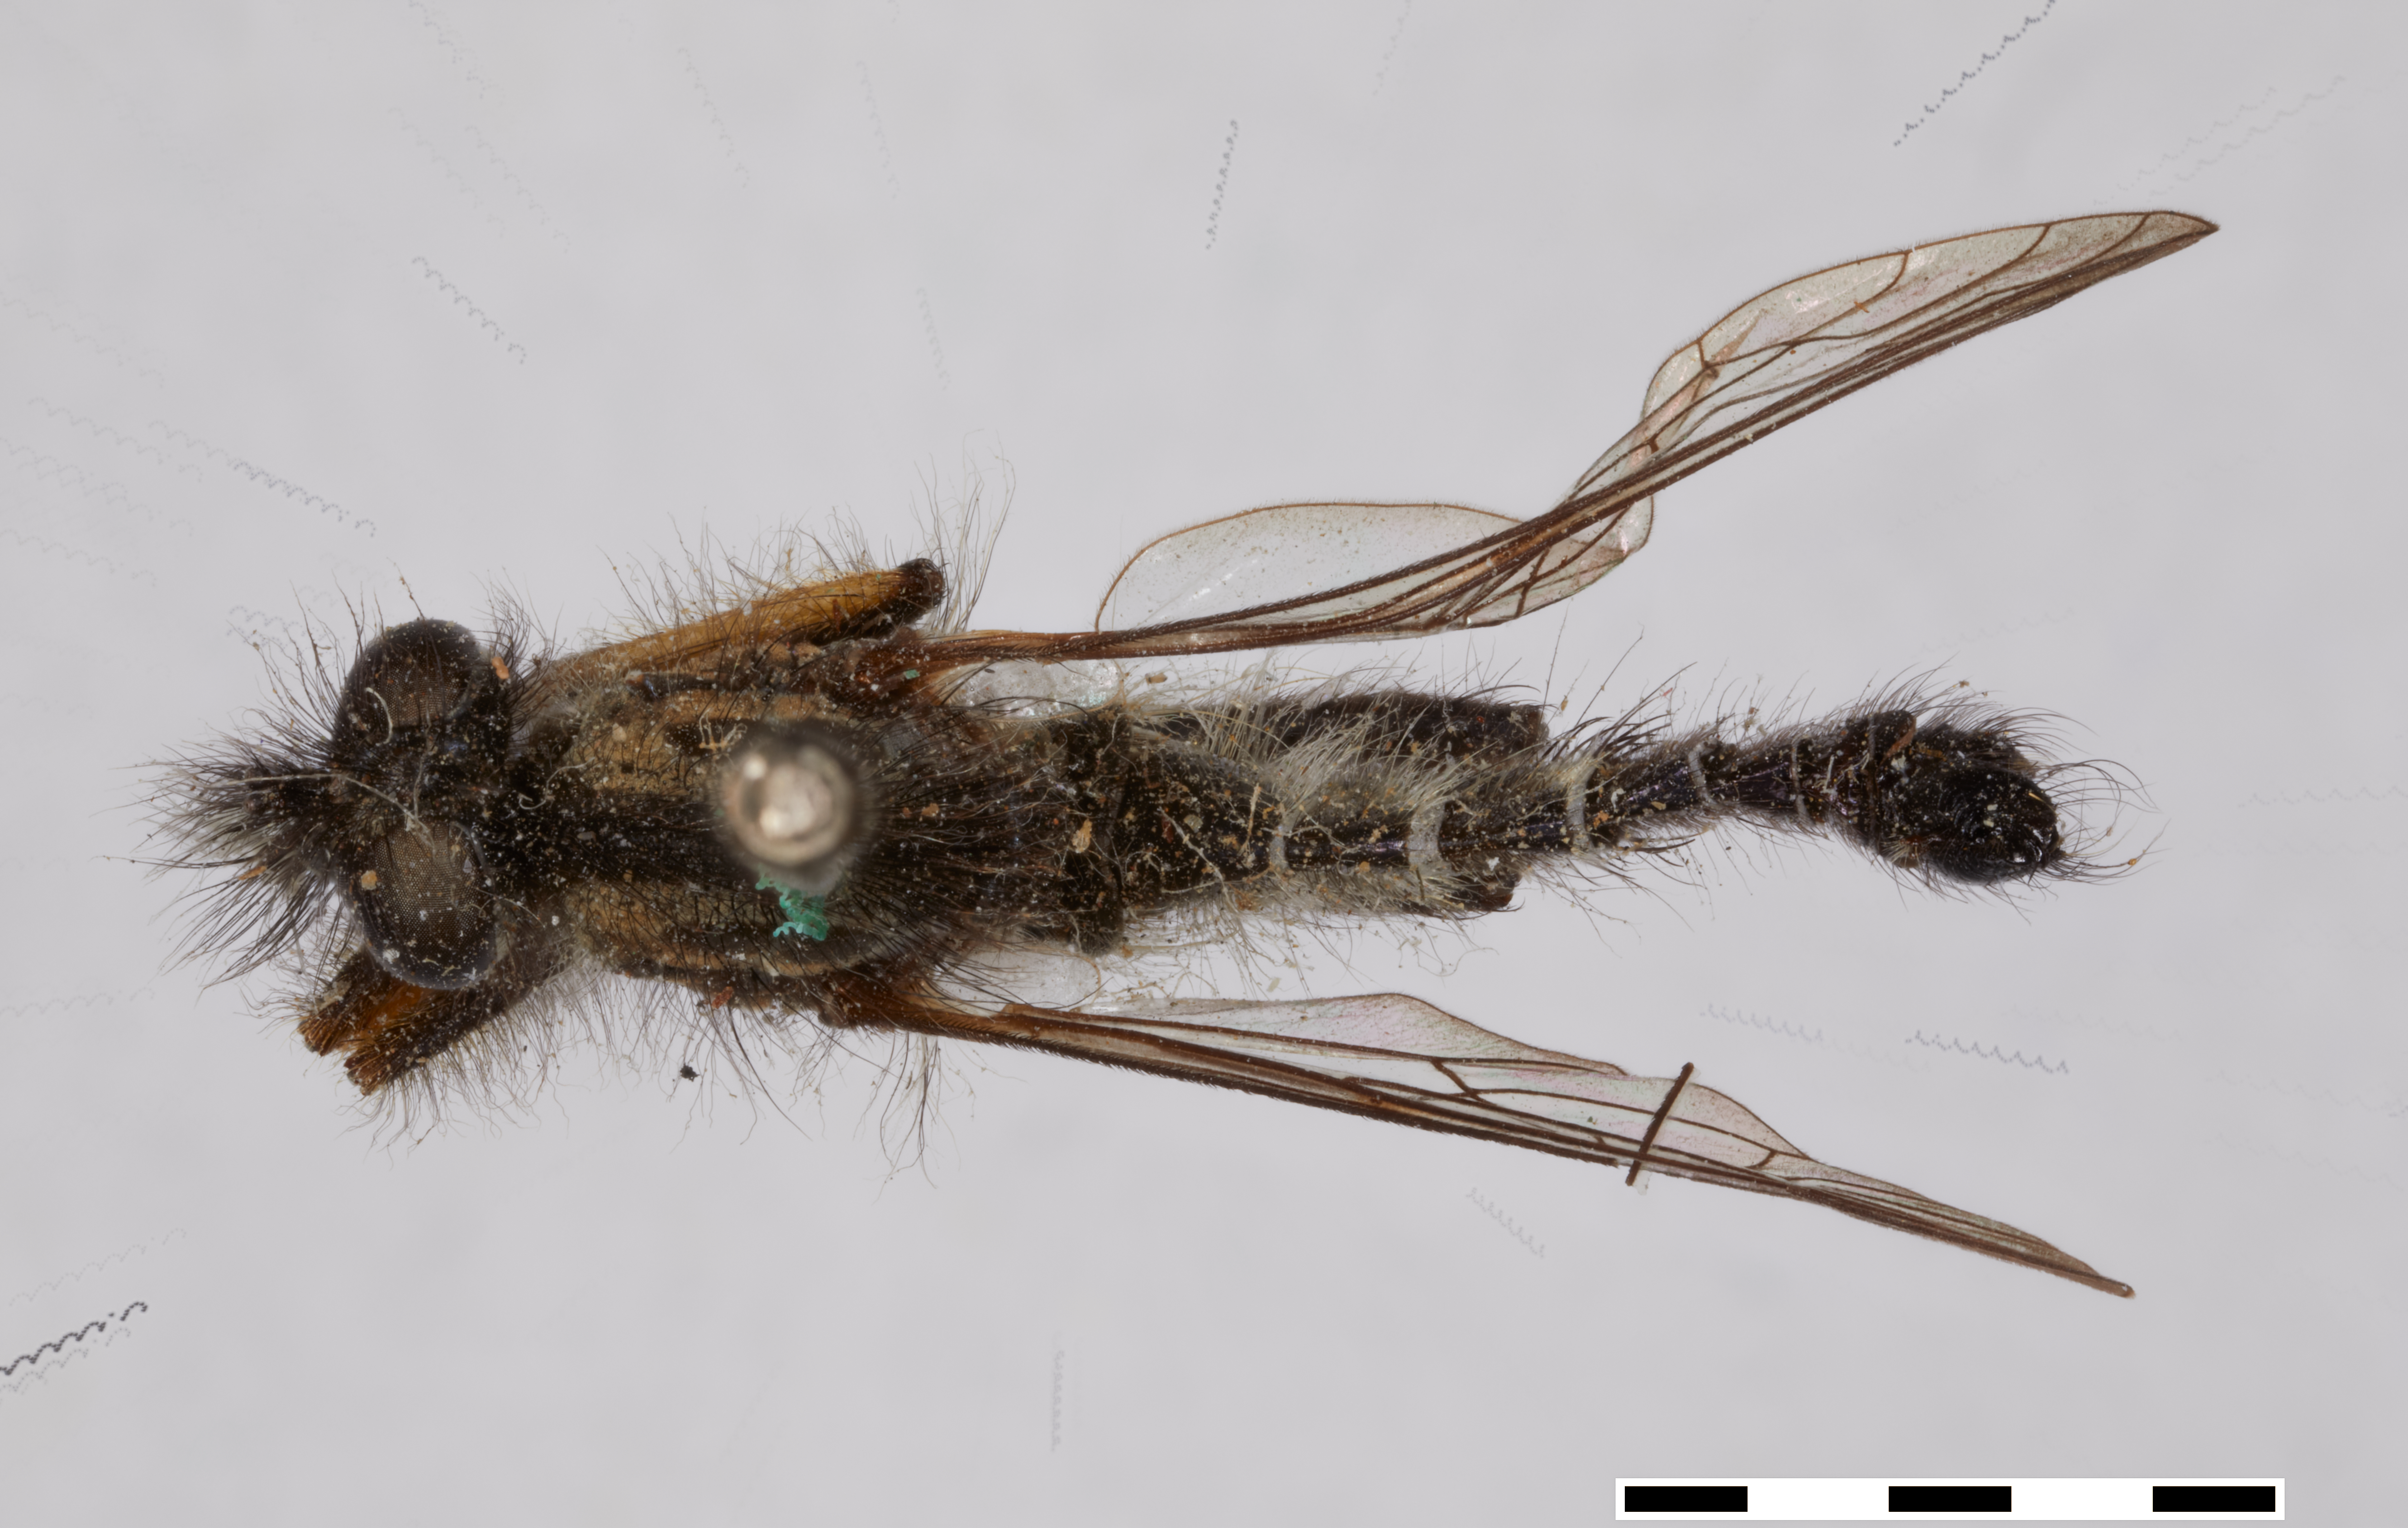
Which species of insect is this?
Asilus coquillettii (also Acrobasis feltella)
